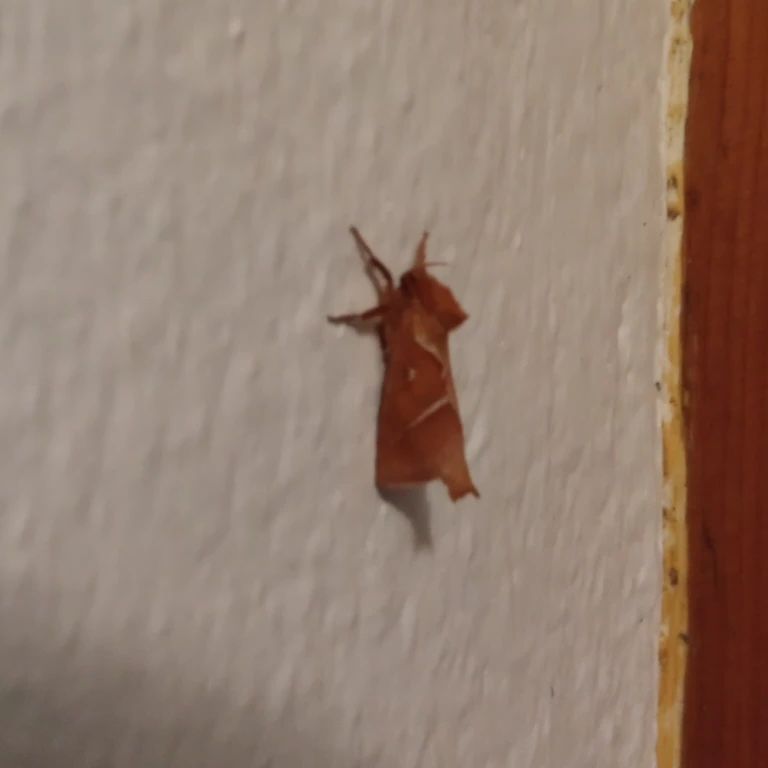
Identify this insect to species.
Triodia sylvina
